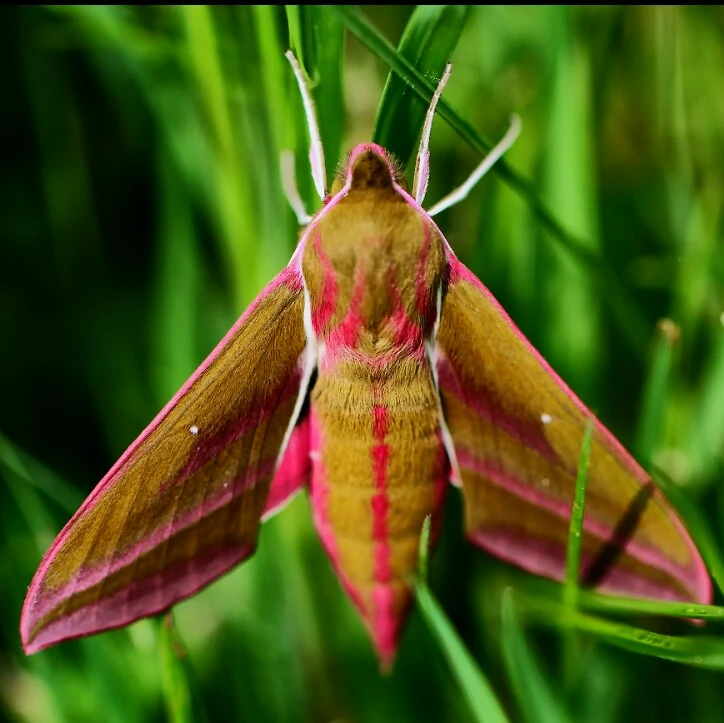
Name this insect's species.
Deilephila elpenor
